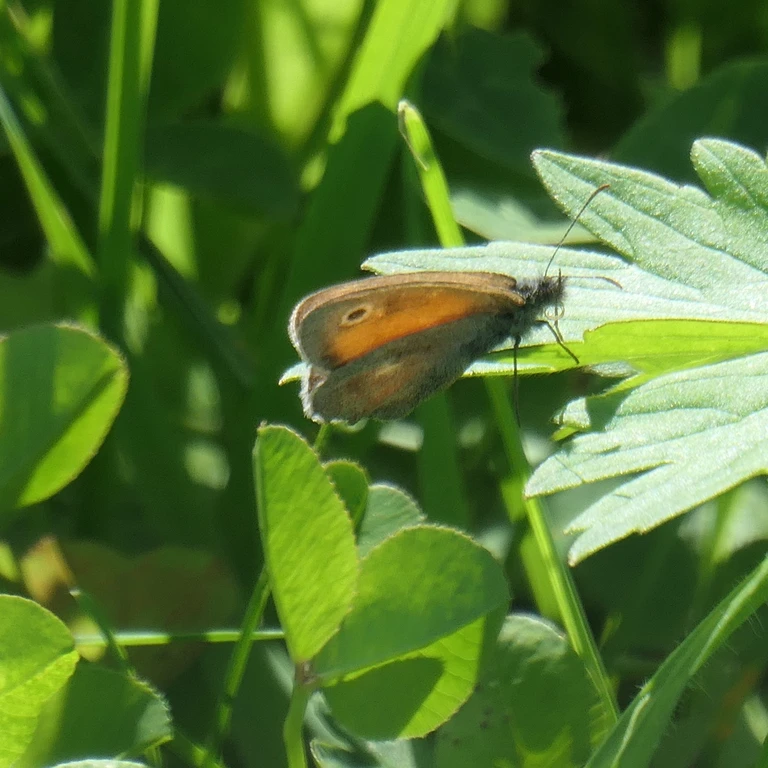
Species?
Coenonympha pamphilus
